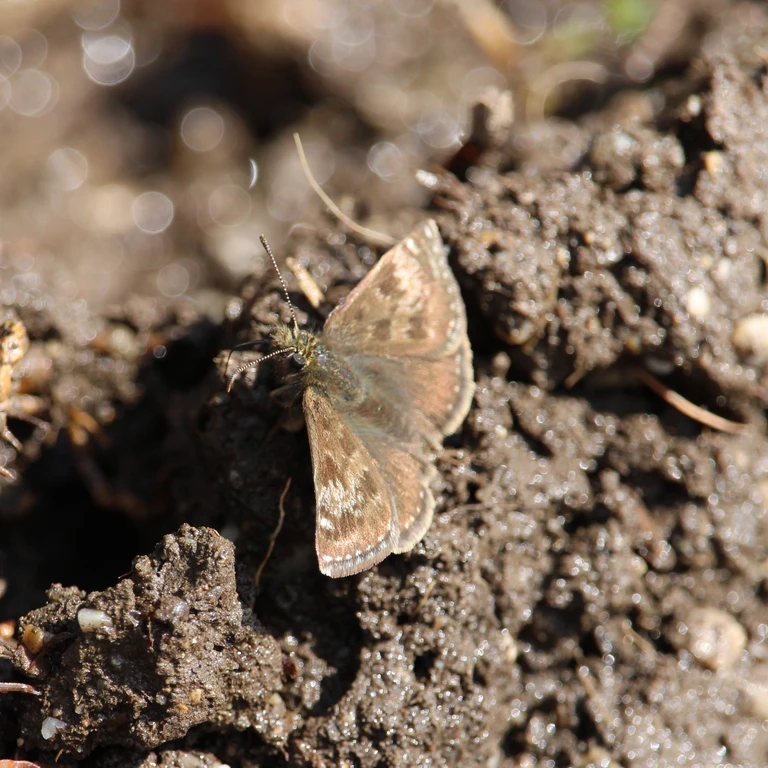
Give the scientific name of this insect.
Erynnis tages
